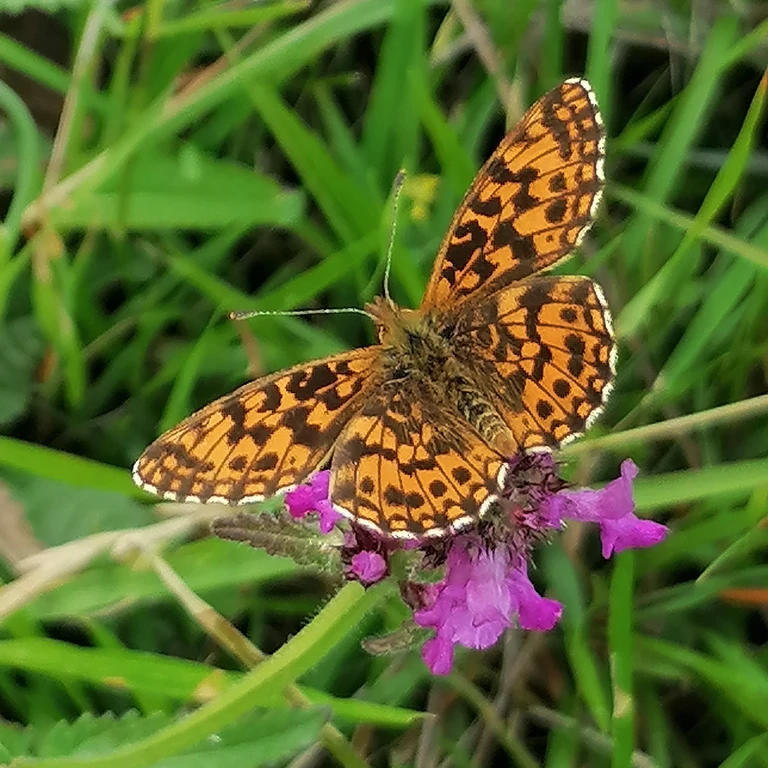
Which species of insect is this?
Boloria dia
